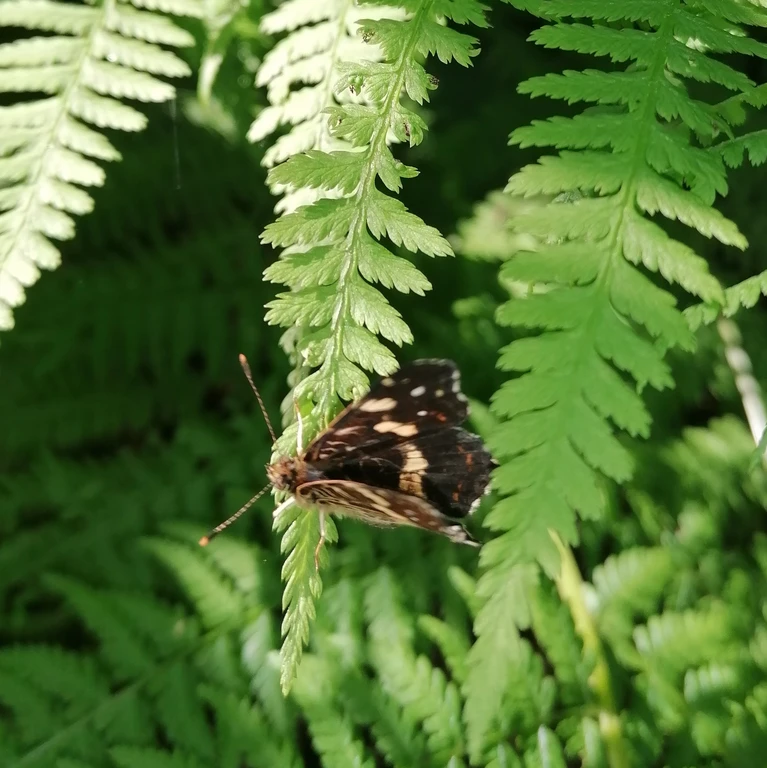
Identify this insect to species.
Araschnia levana
